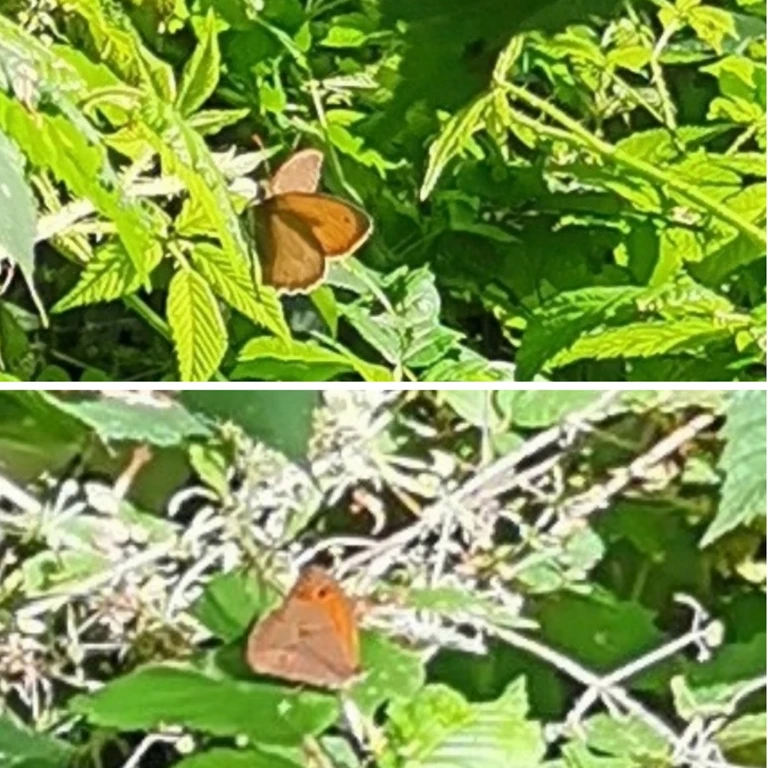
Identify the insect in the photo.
Maniola jurtina
